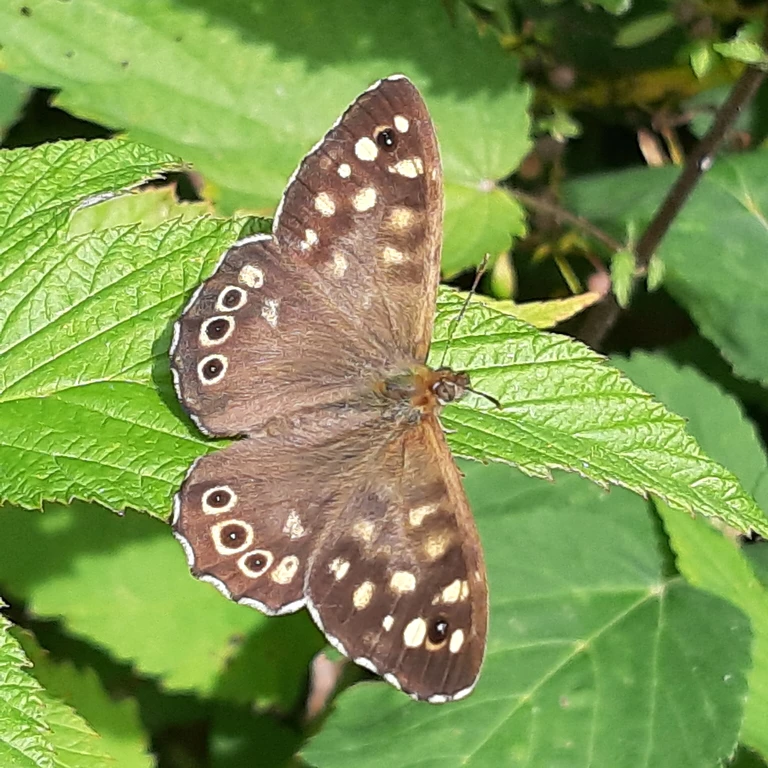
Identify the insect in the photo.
Pararge aegeria
